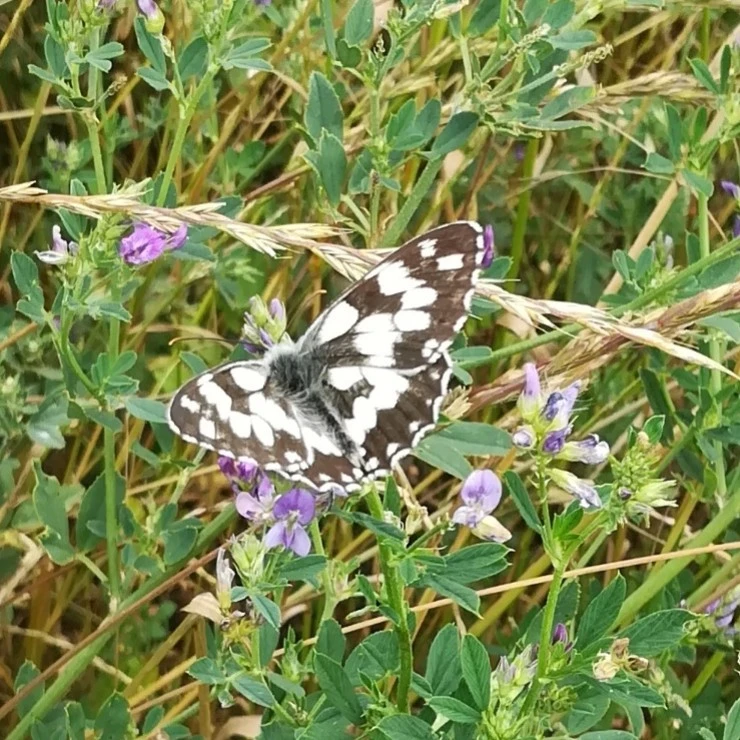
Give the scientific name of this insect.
Melanargia galathea
